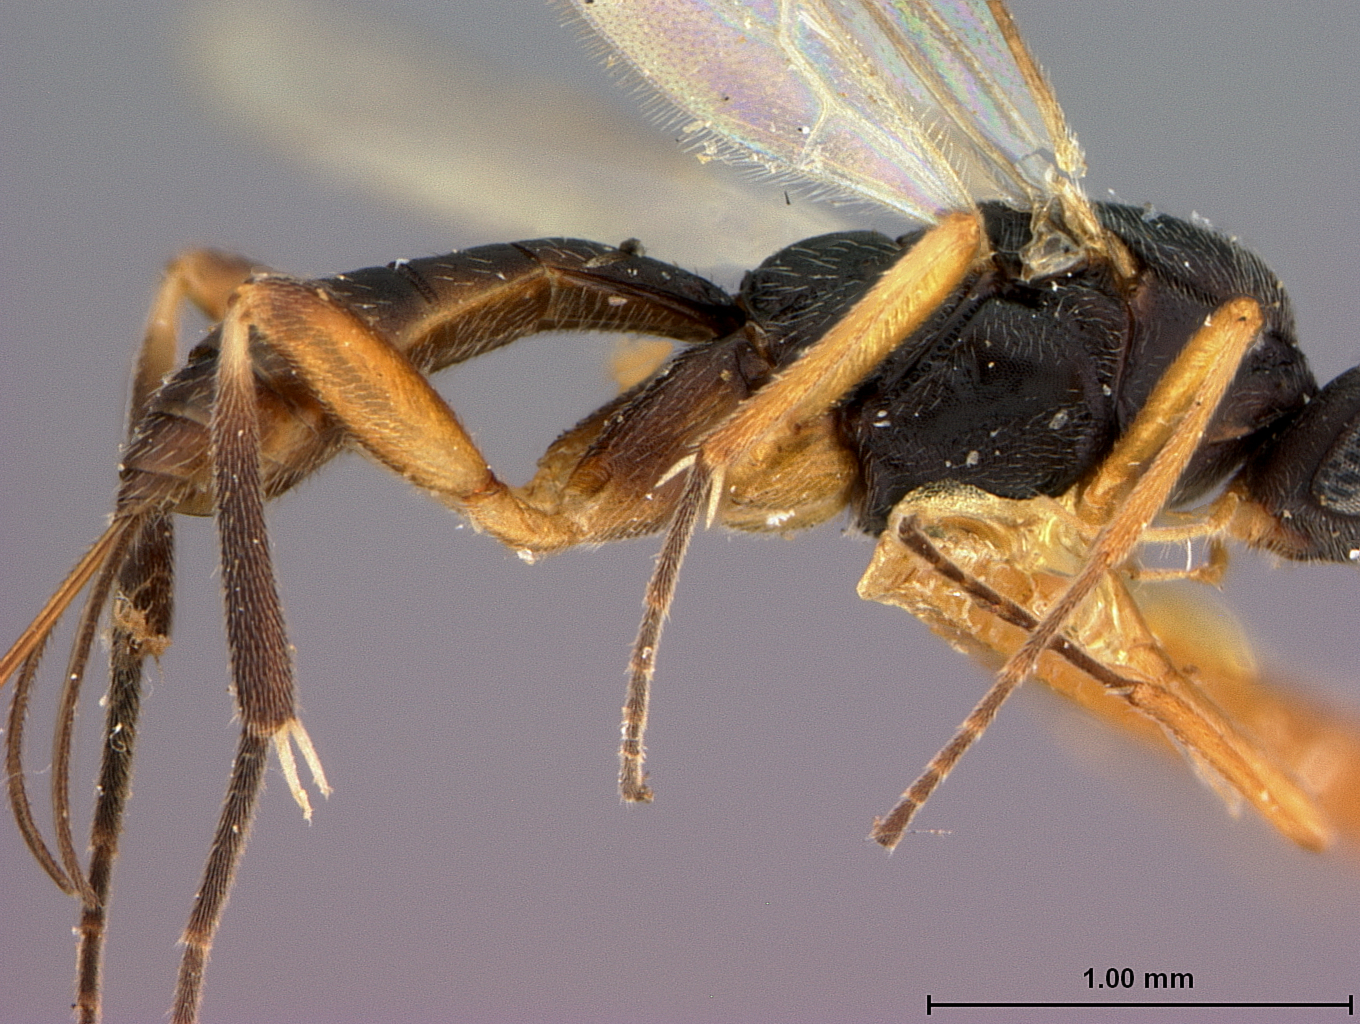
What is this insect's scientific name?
Orgilus coleophorae
